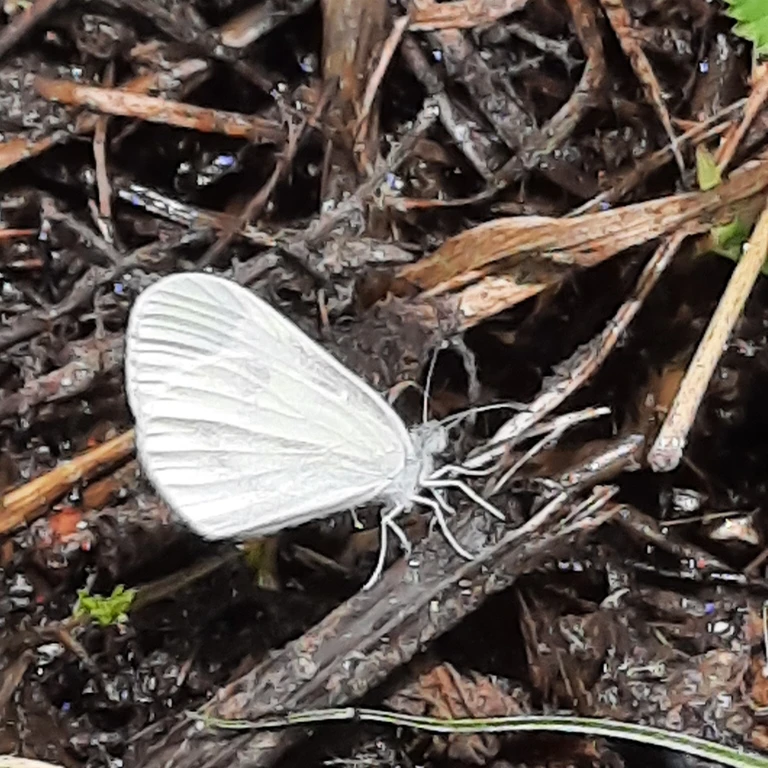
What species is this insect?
Leptidea sinapis/juvernica
